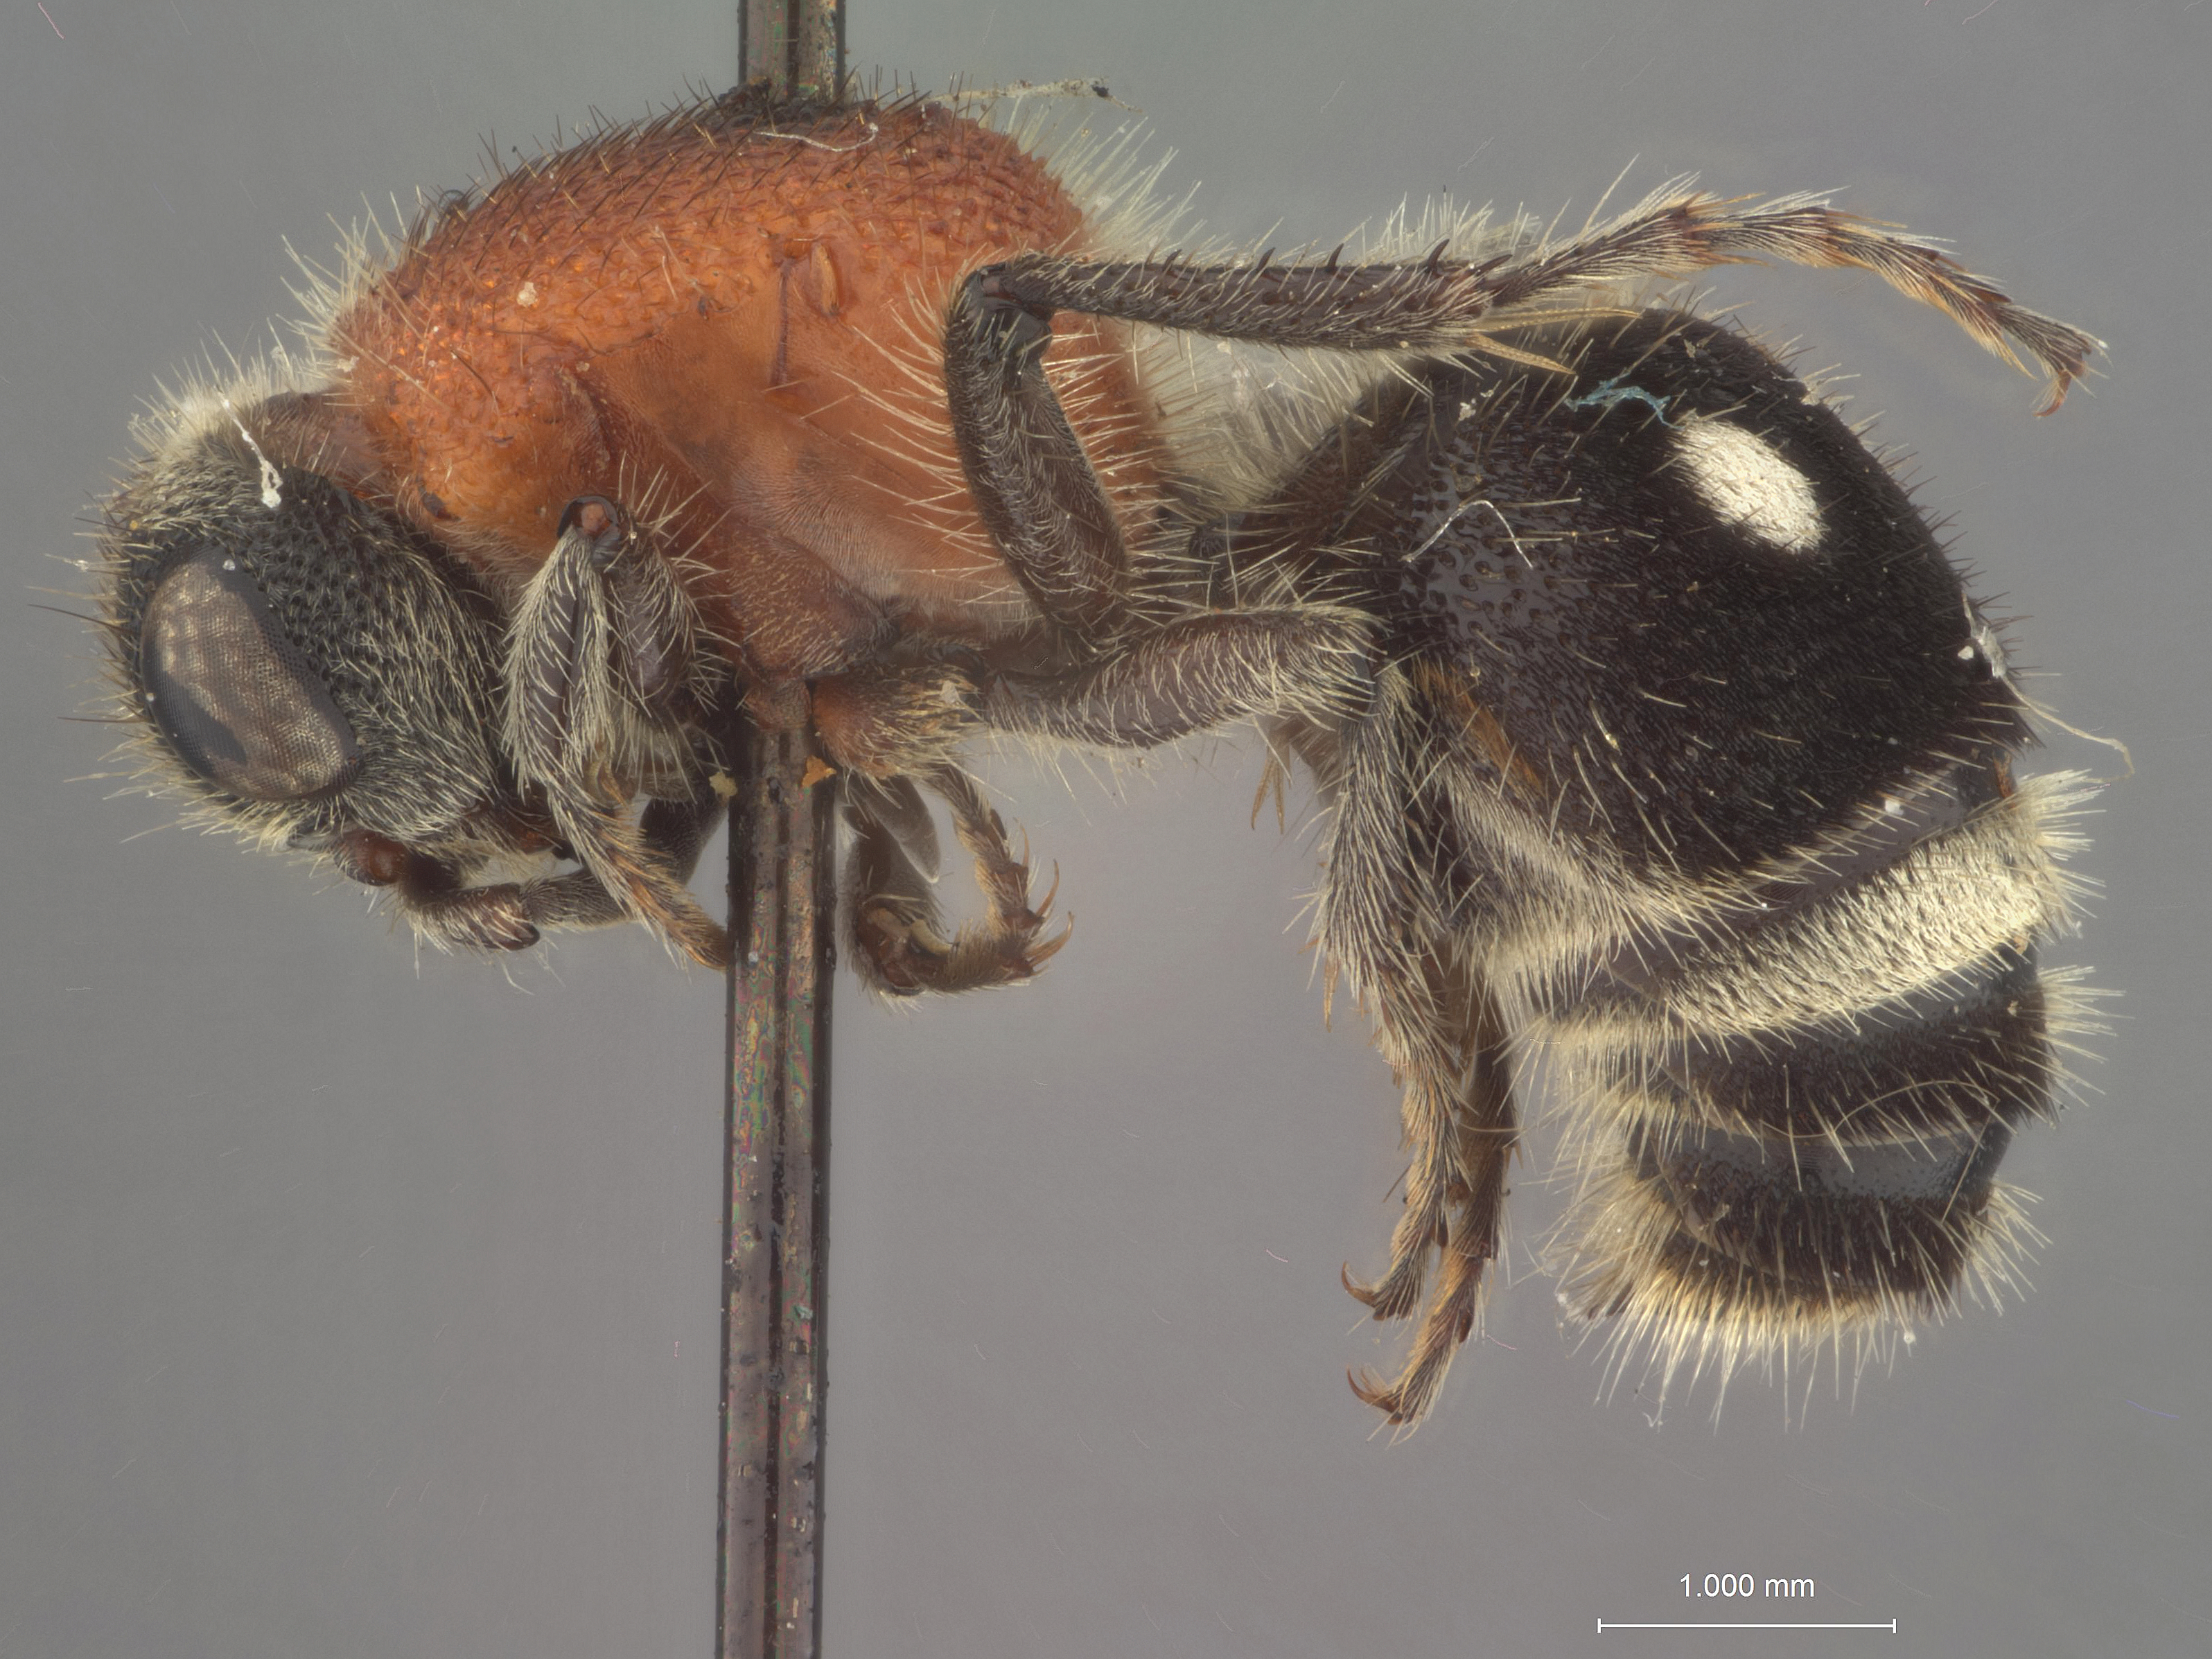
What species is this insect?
Mutilla browni
